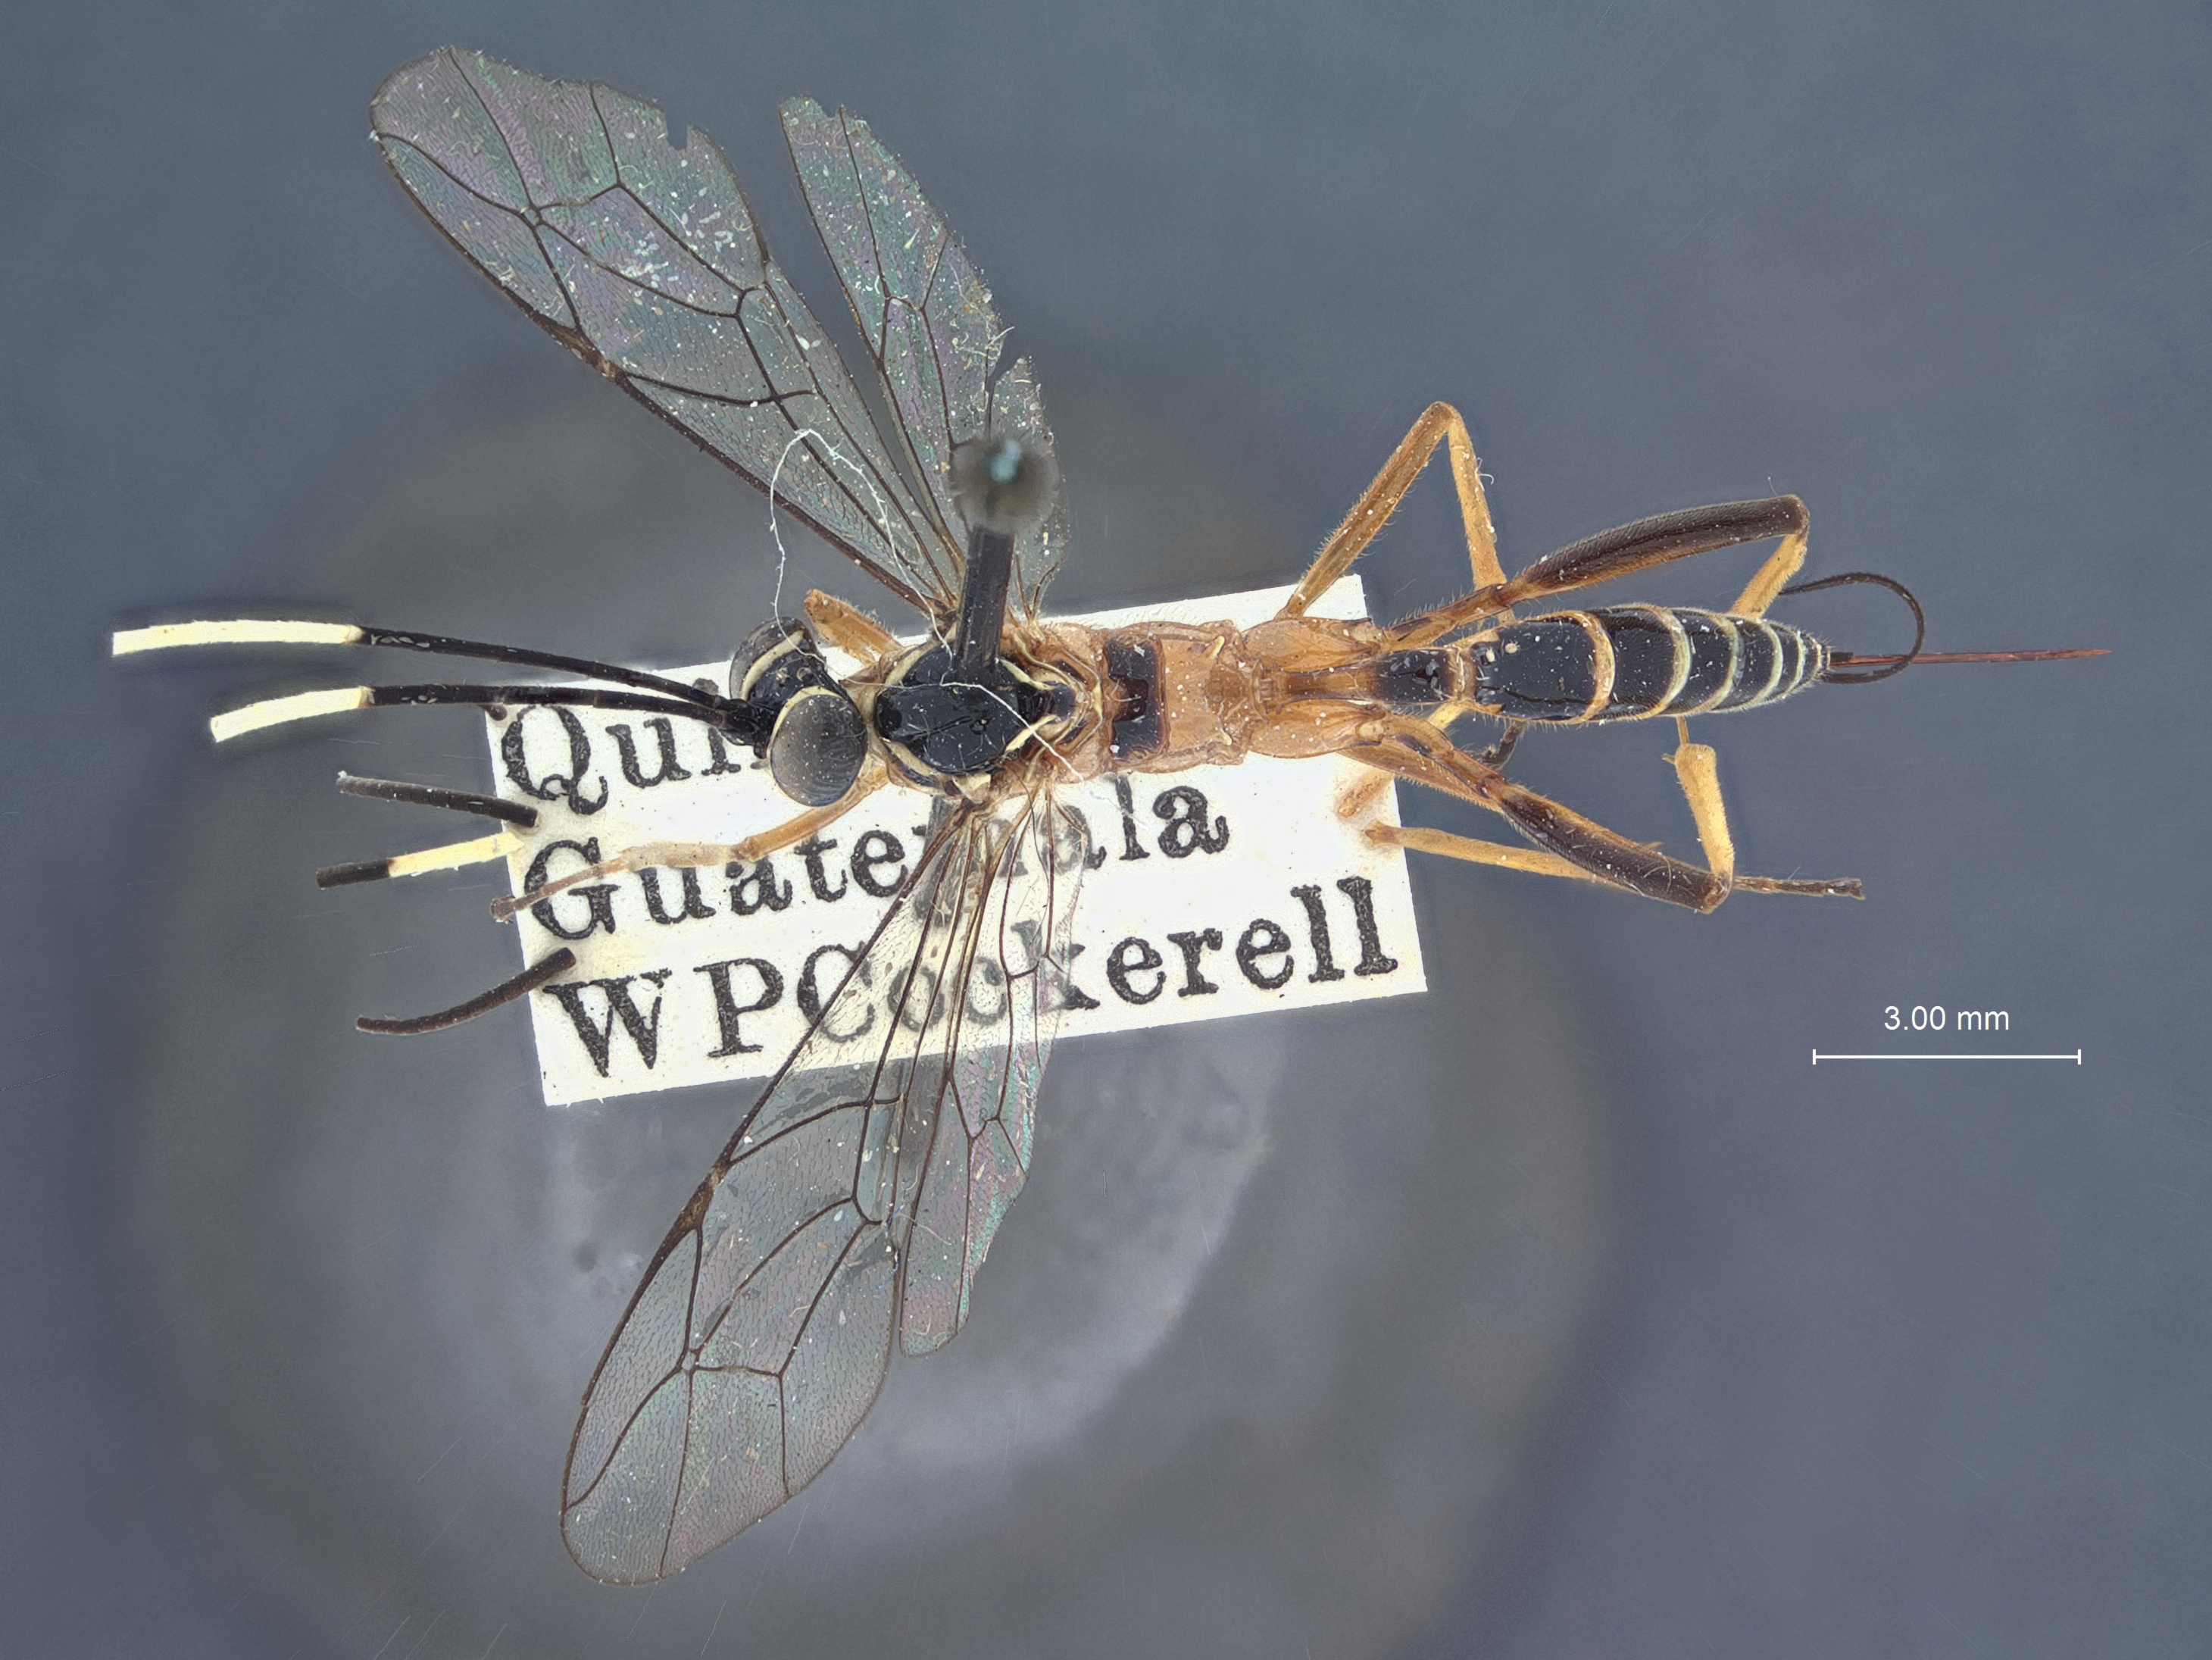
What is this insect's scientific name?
Polycyrtus cockerellae
